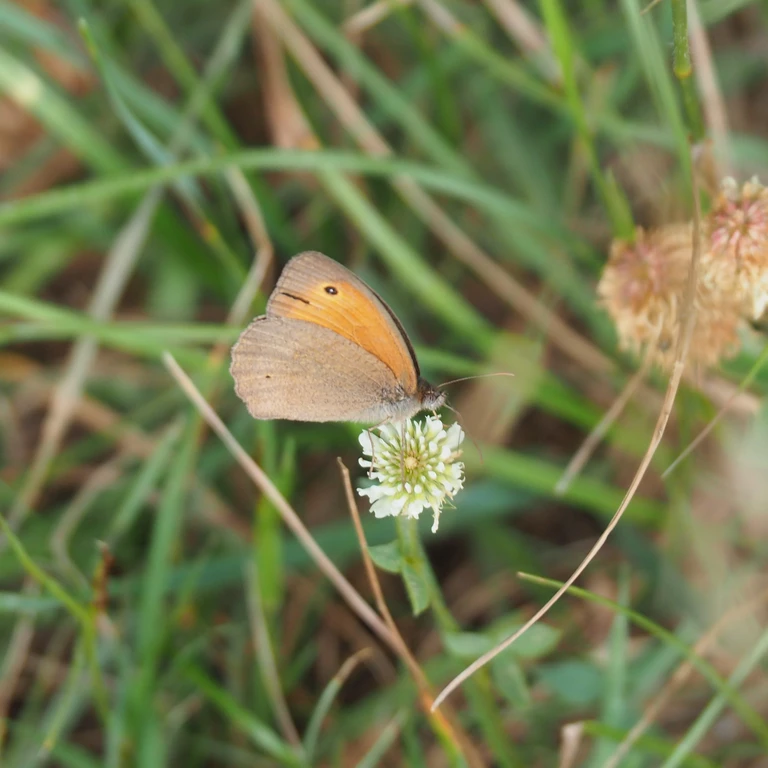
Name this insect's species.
Maniola jurtina
